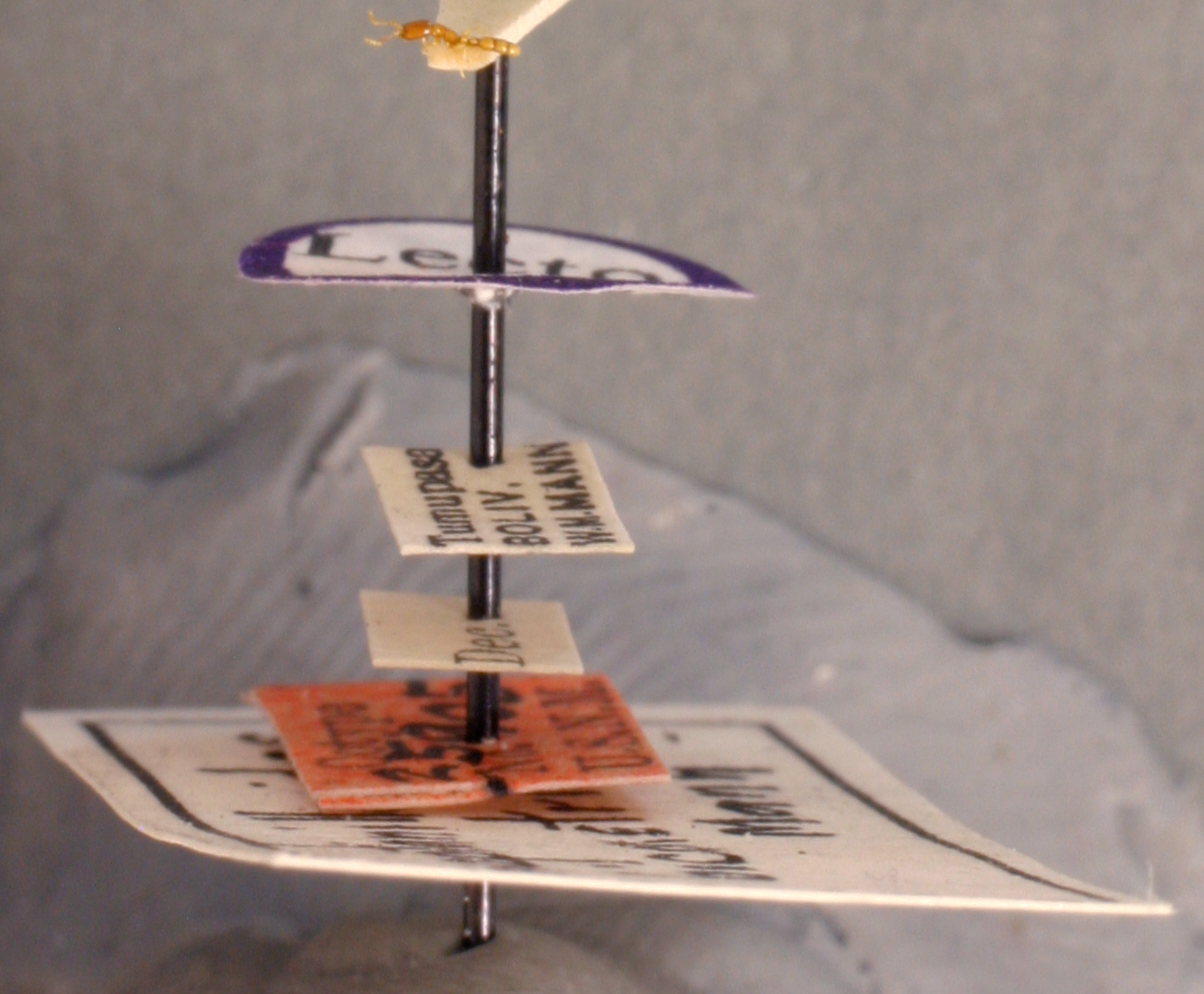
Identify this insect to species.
Leptanilloides biconstricta
